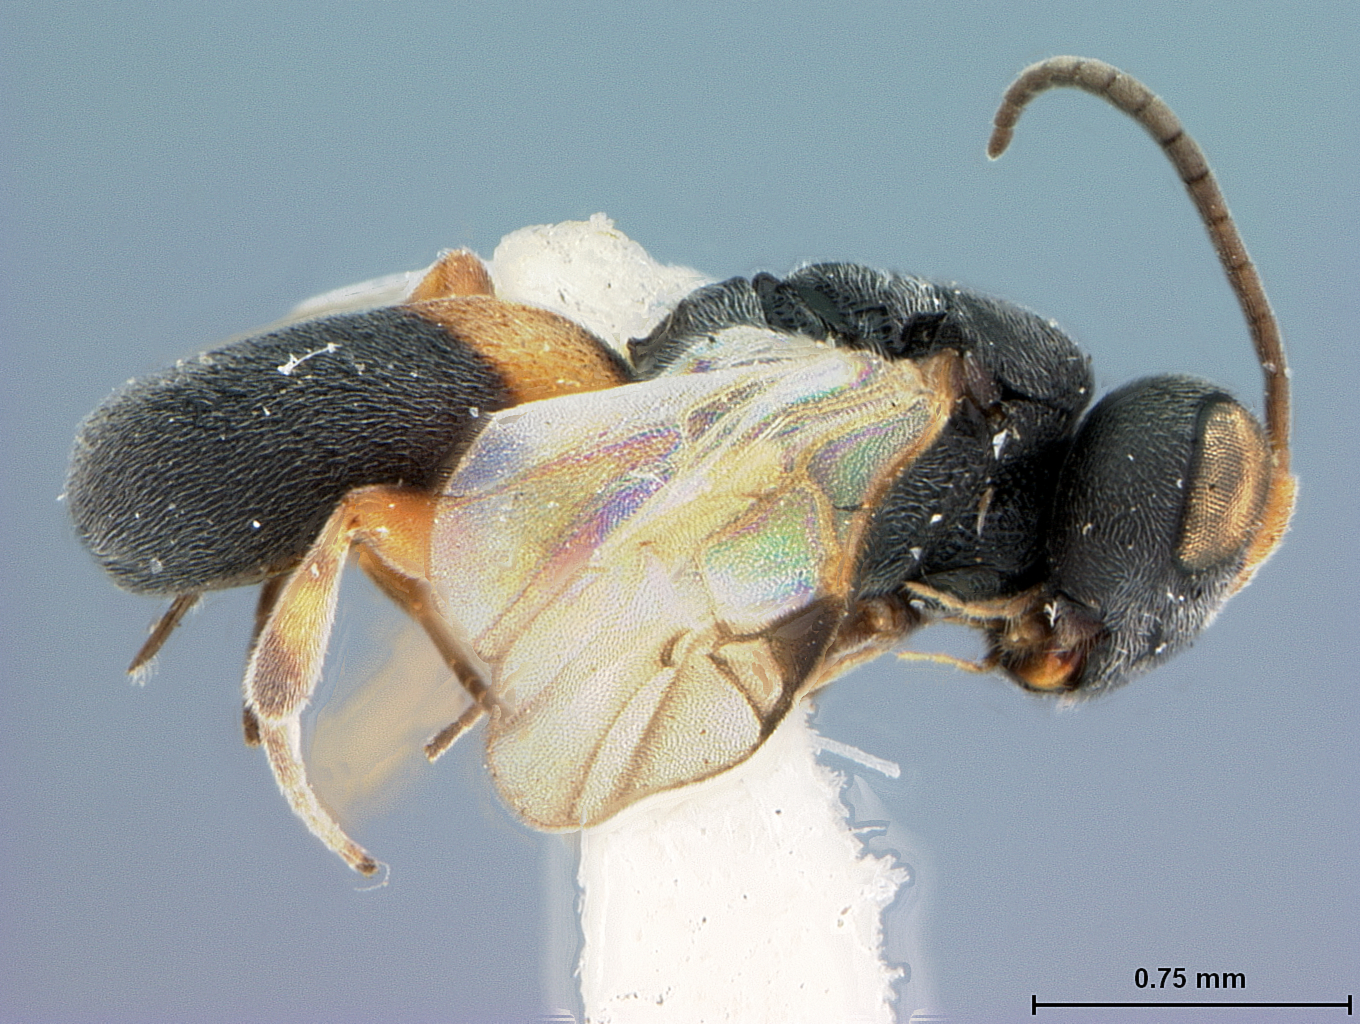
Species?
Chelonus gossypicola
